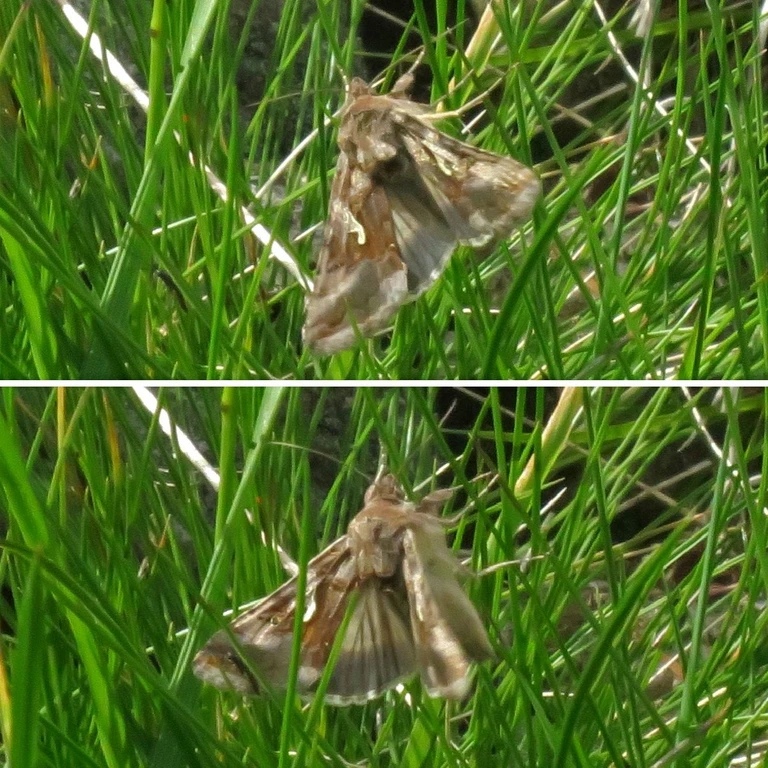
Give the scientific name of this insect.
Autographa gamma
